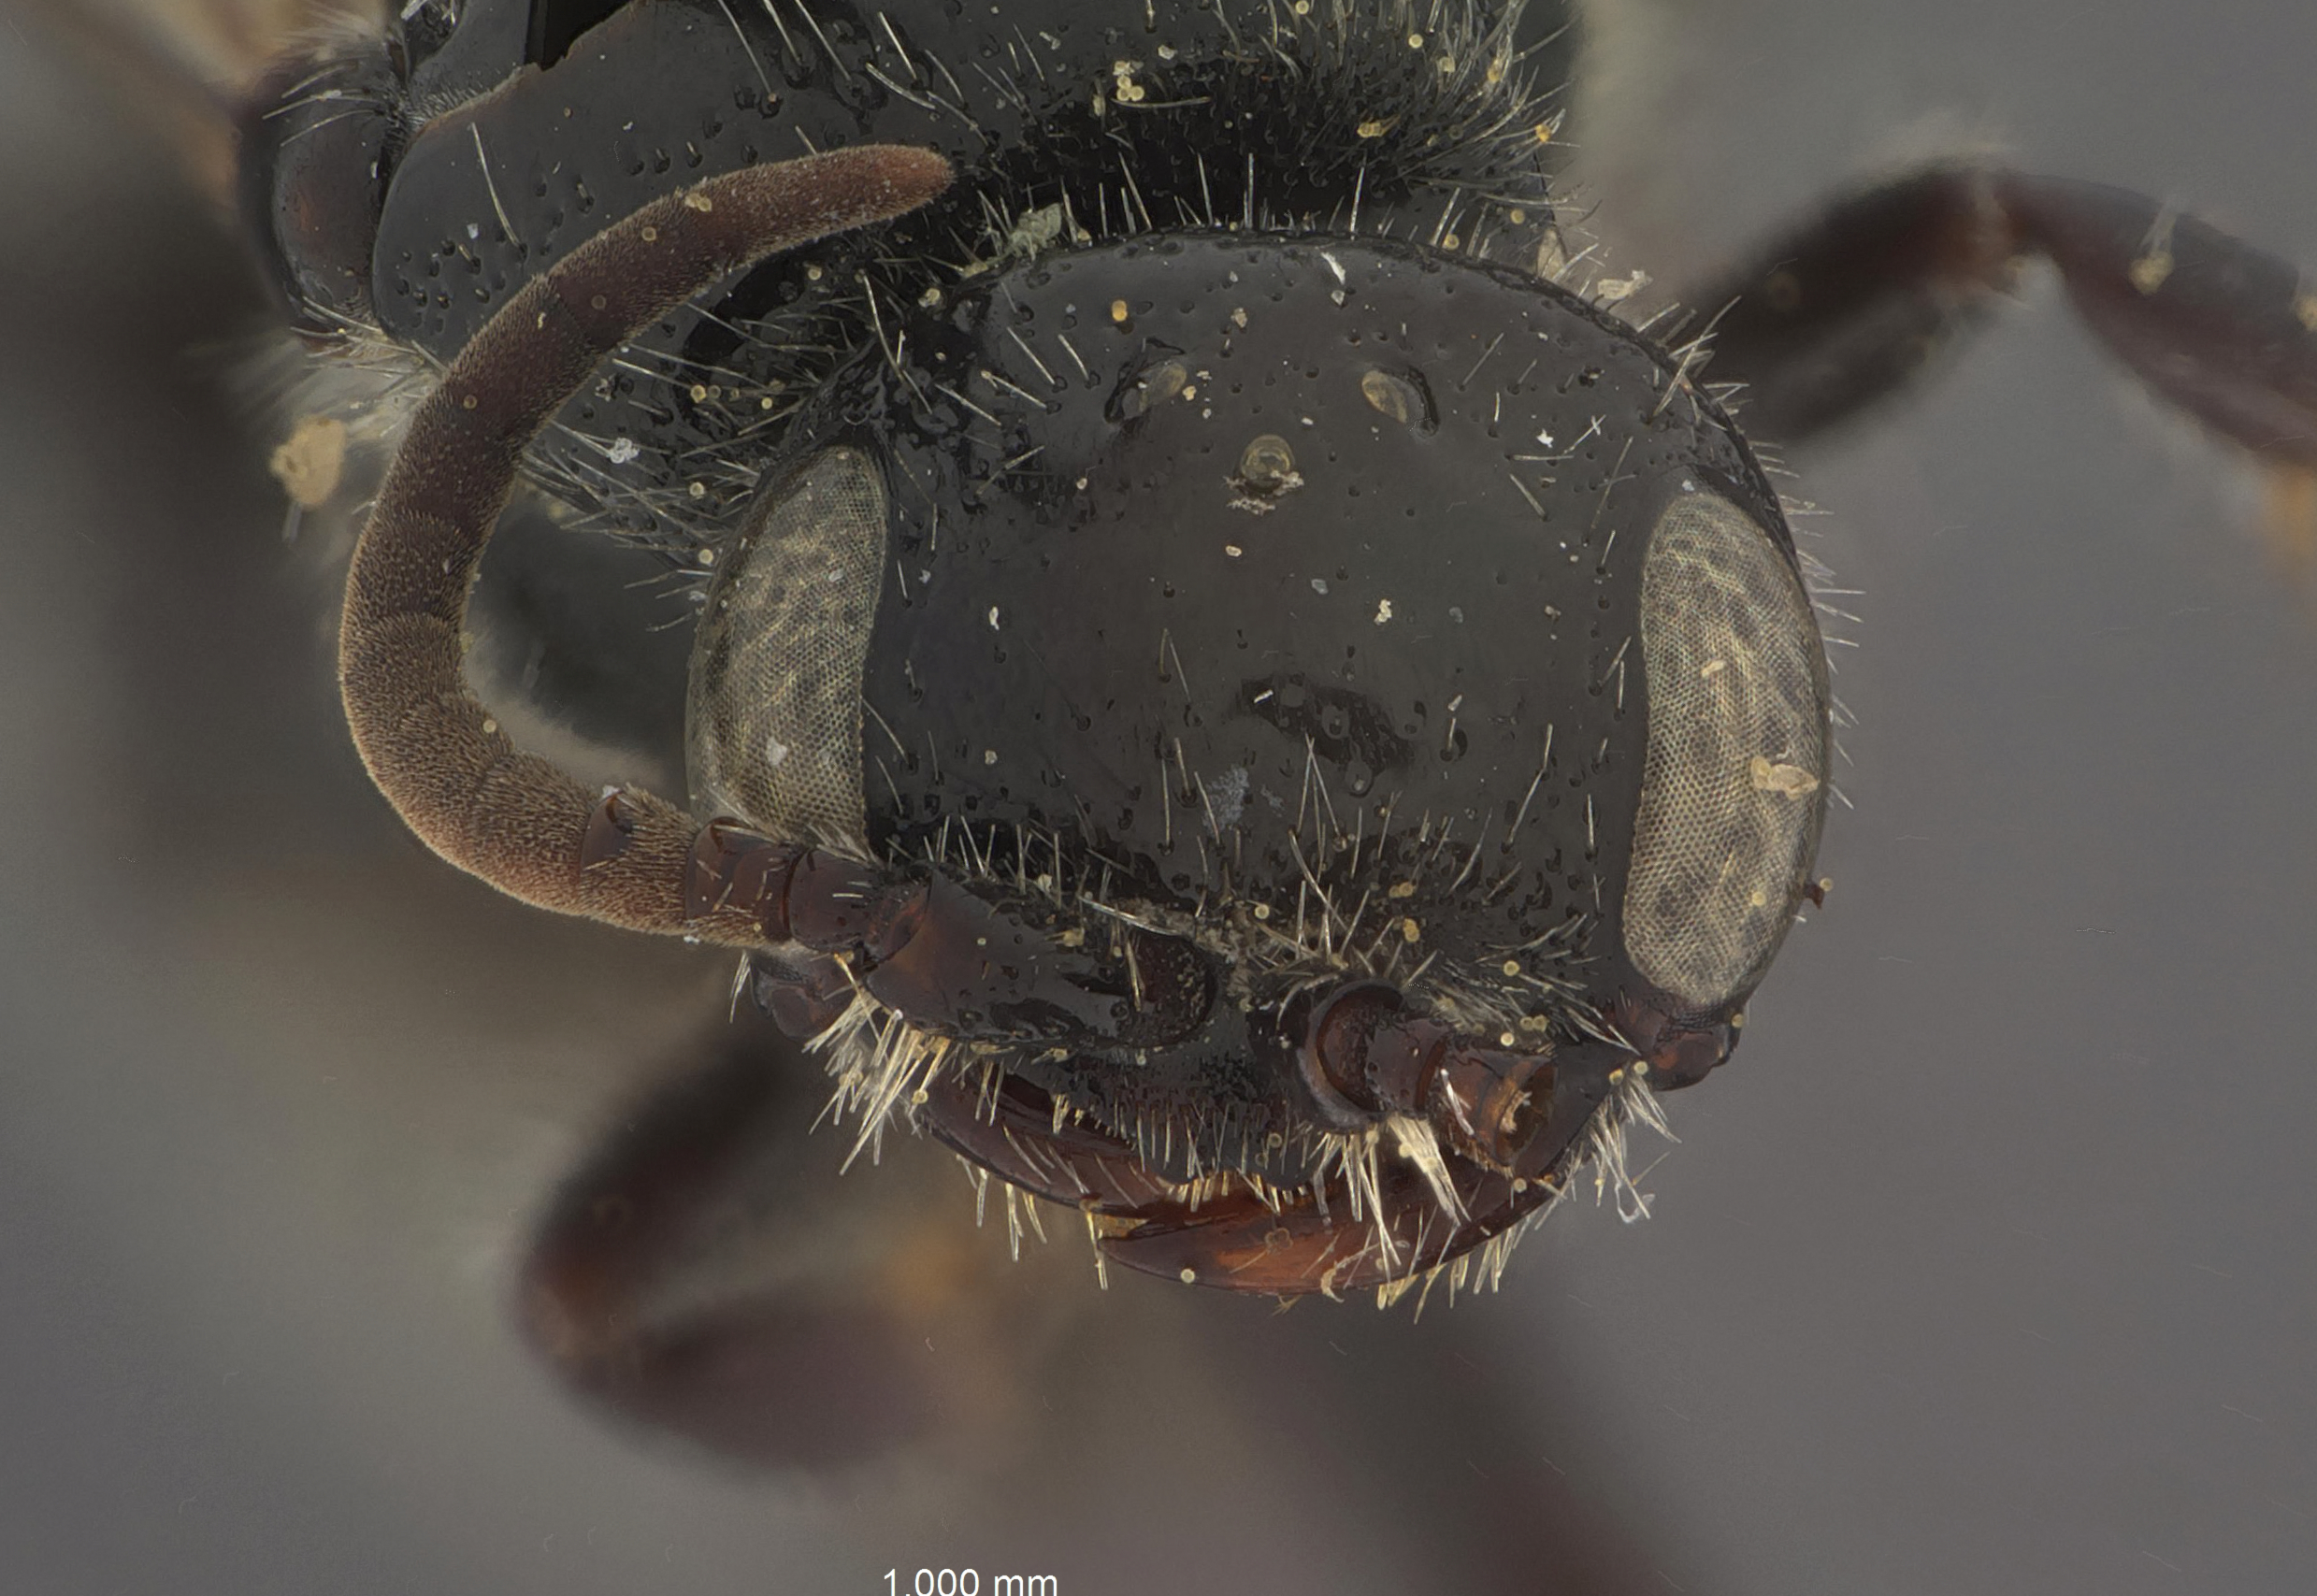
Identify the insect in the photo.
Tiphia nebra
